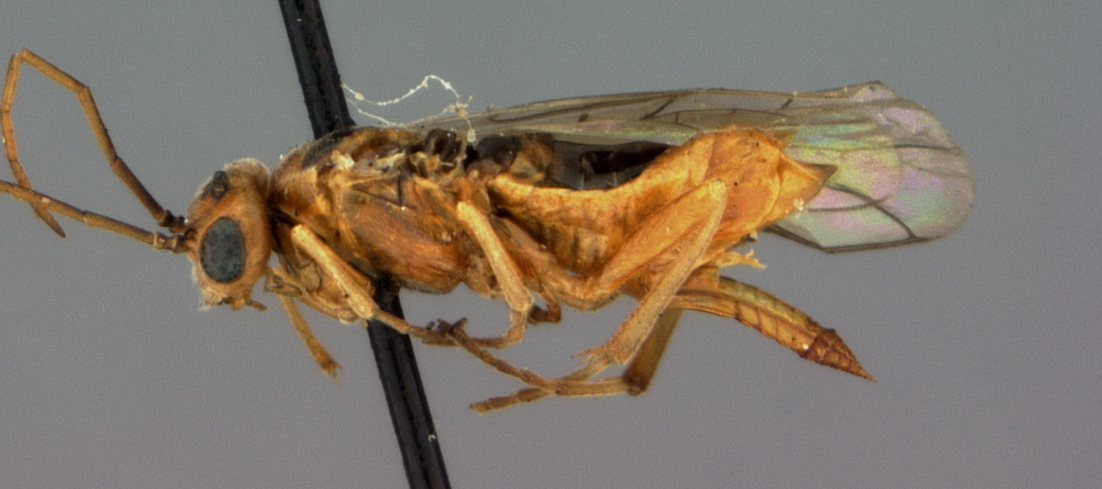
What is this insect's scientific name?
Pteronus ochreatus
